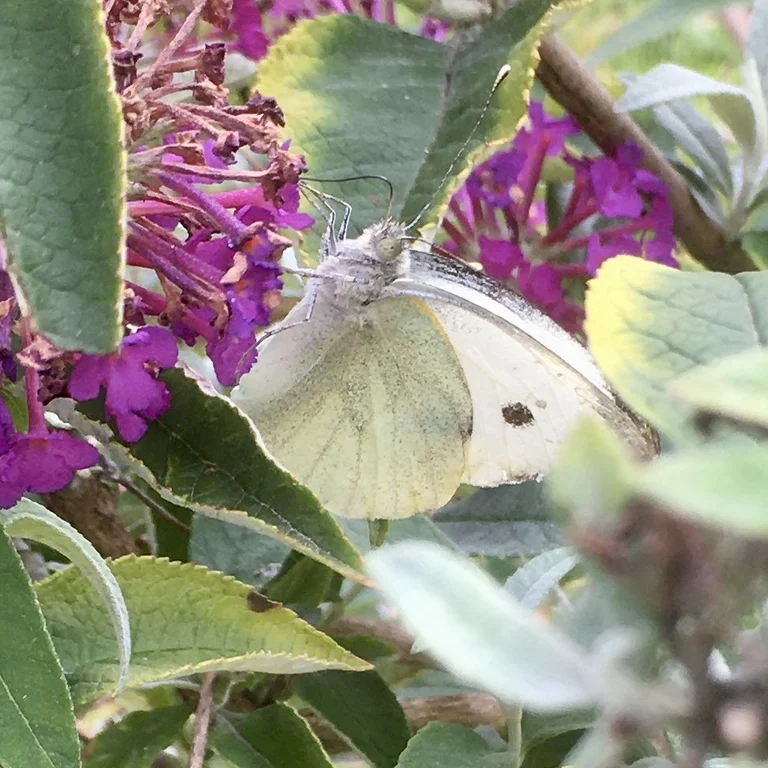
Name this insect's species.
Pieris brassicae
